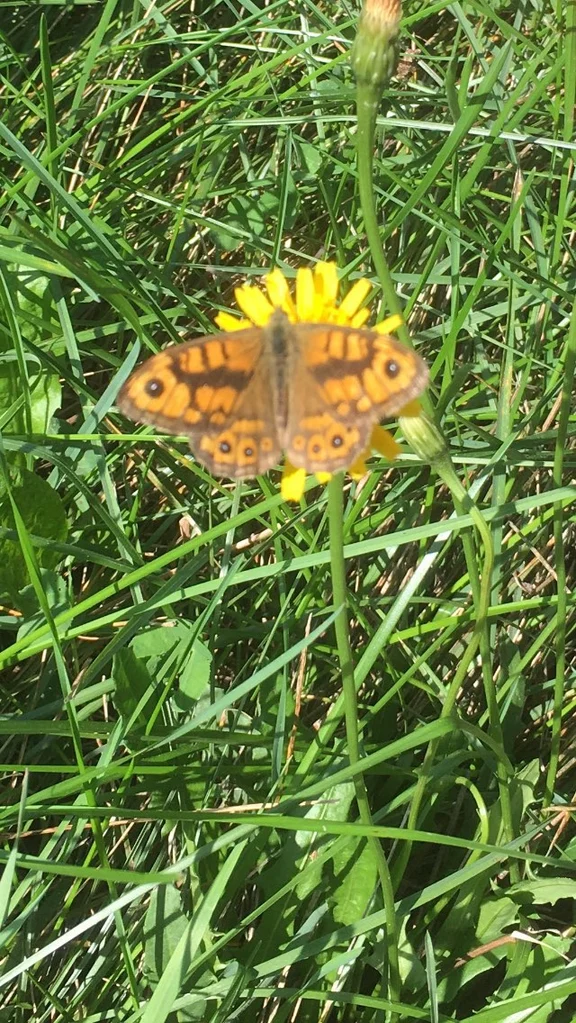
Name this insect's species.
Lasiommata megera (also Pararge megera)
